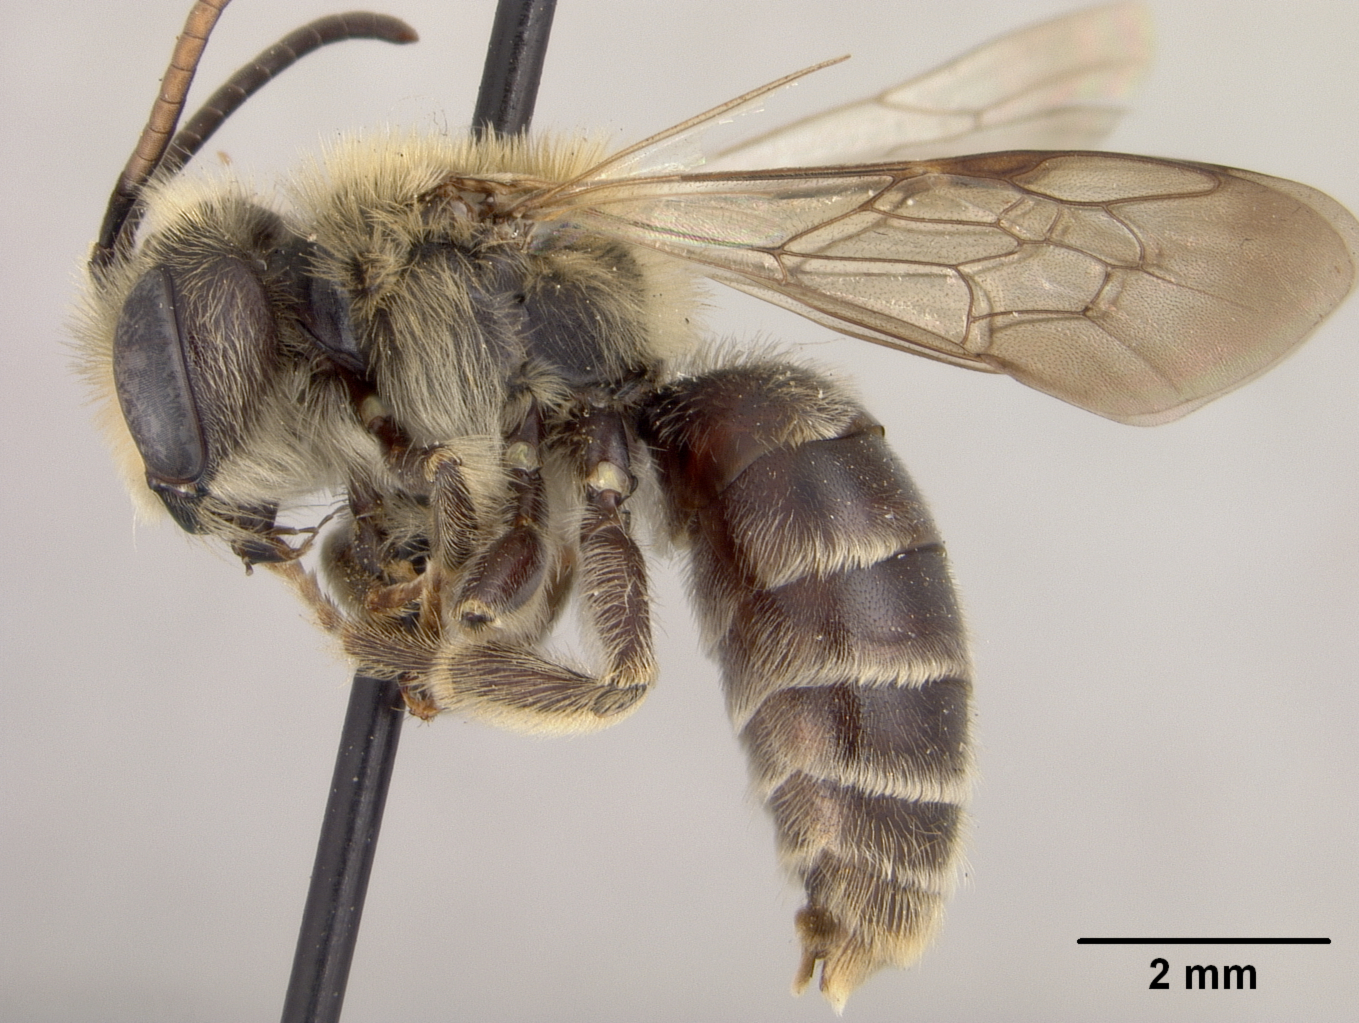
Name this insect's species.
Andrena cressonii
